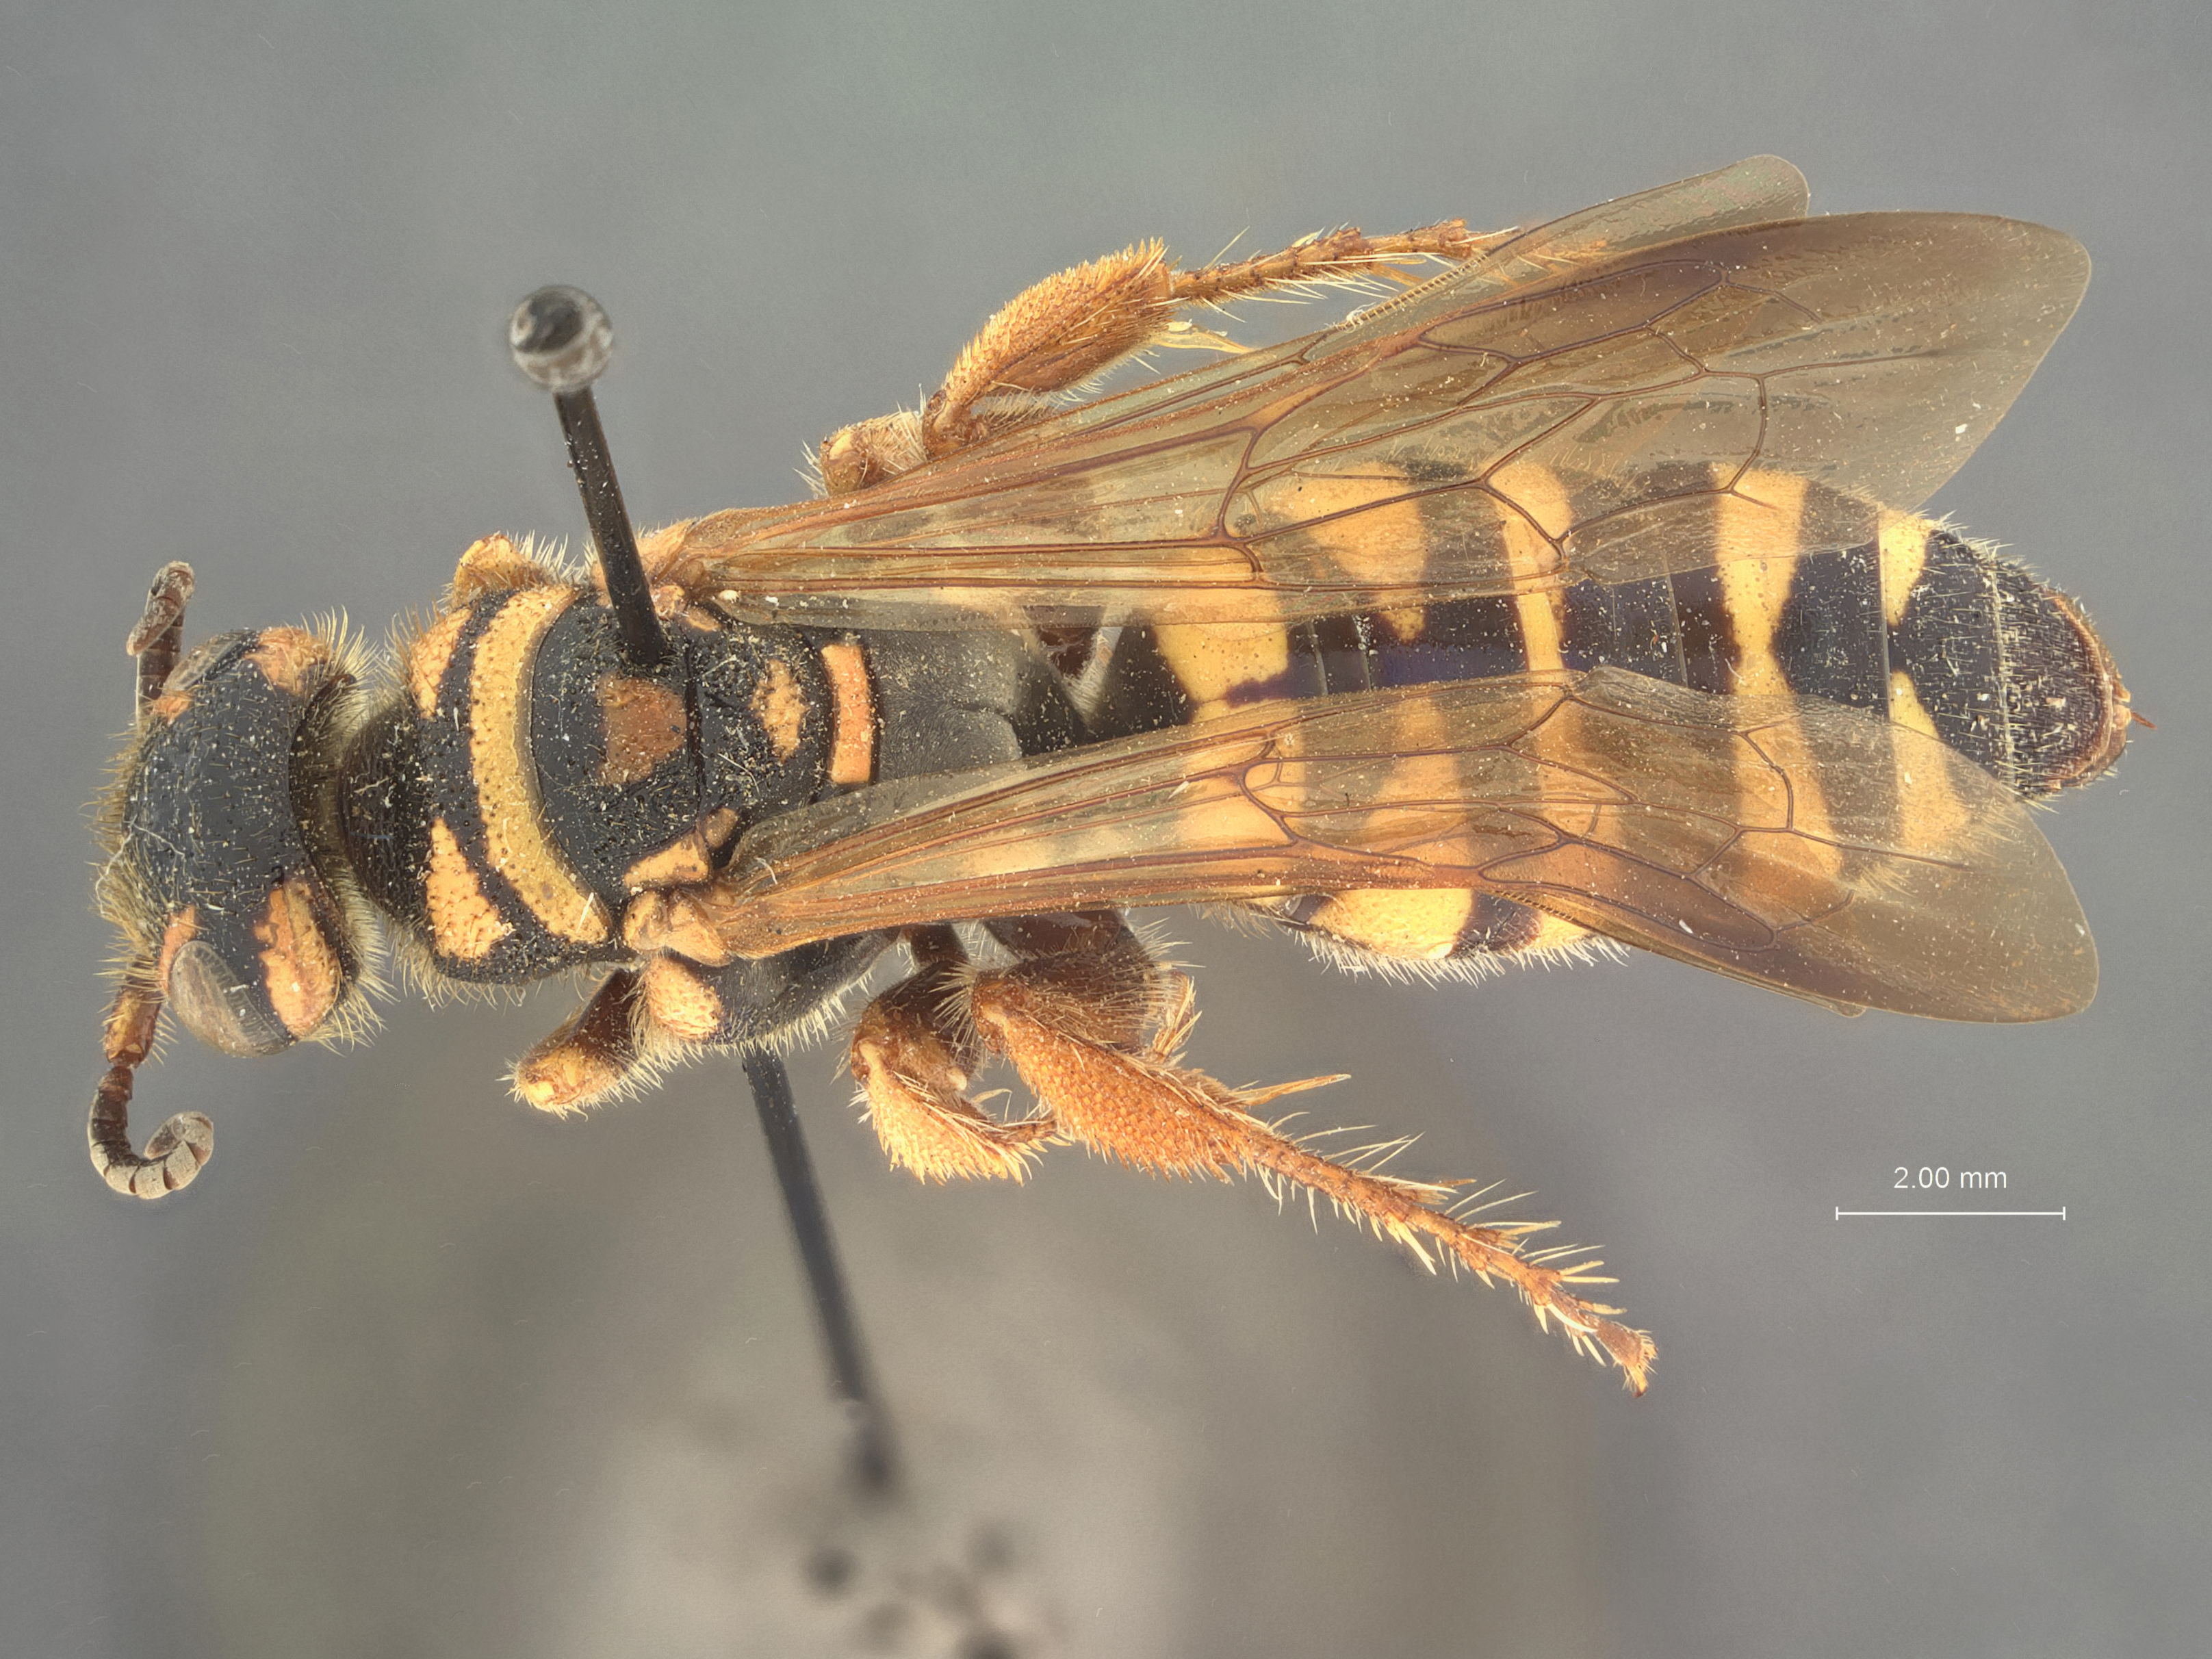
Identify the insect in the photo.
Elis atriventris
